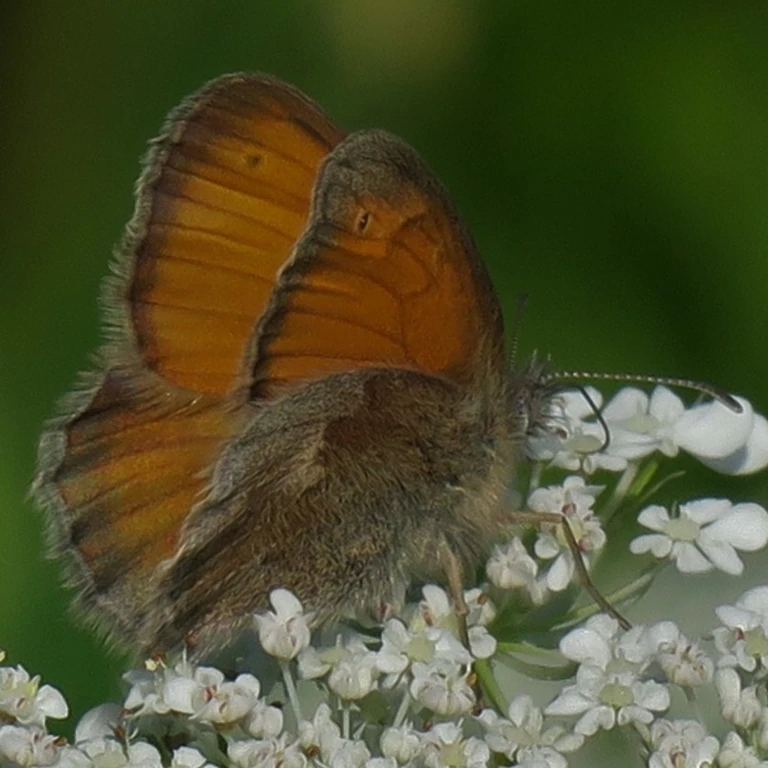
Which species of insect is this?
Coenonympha pamphilus
